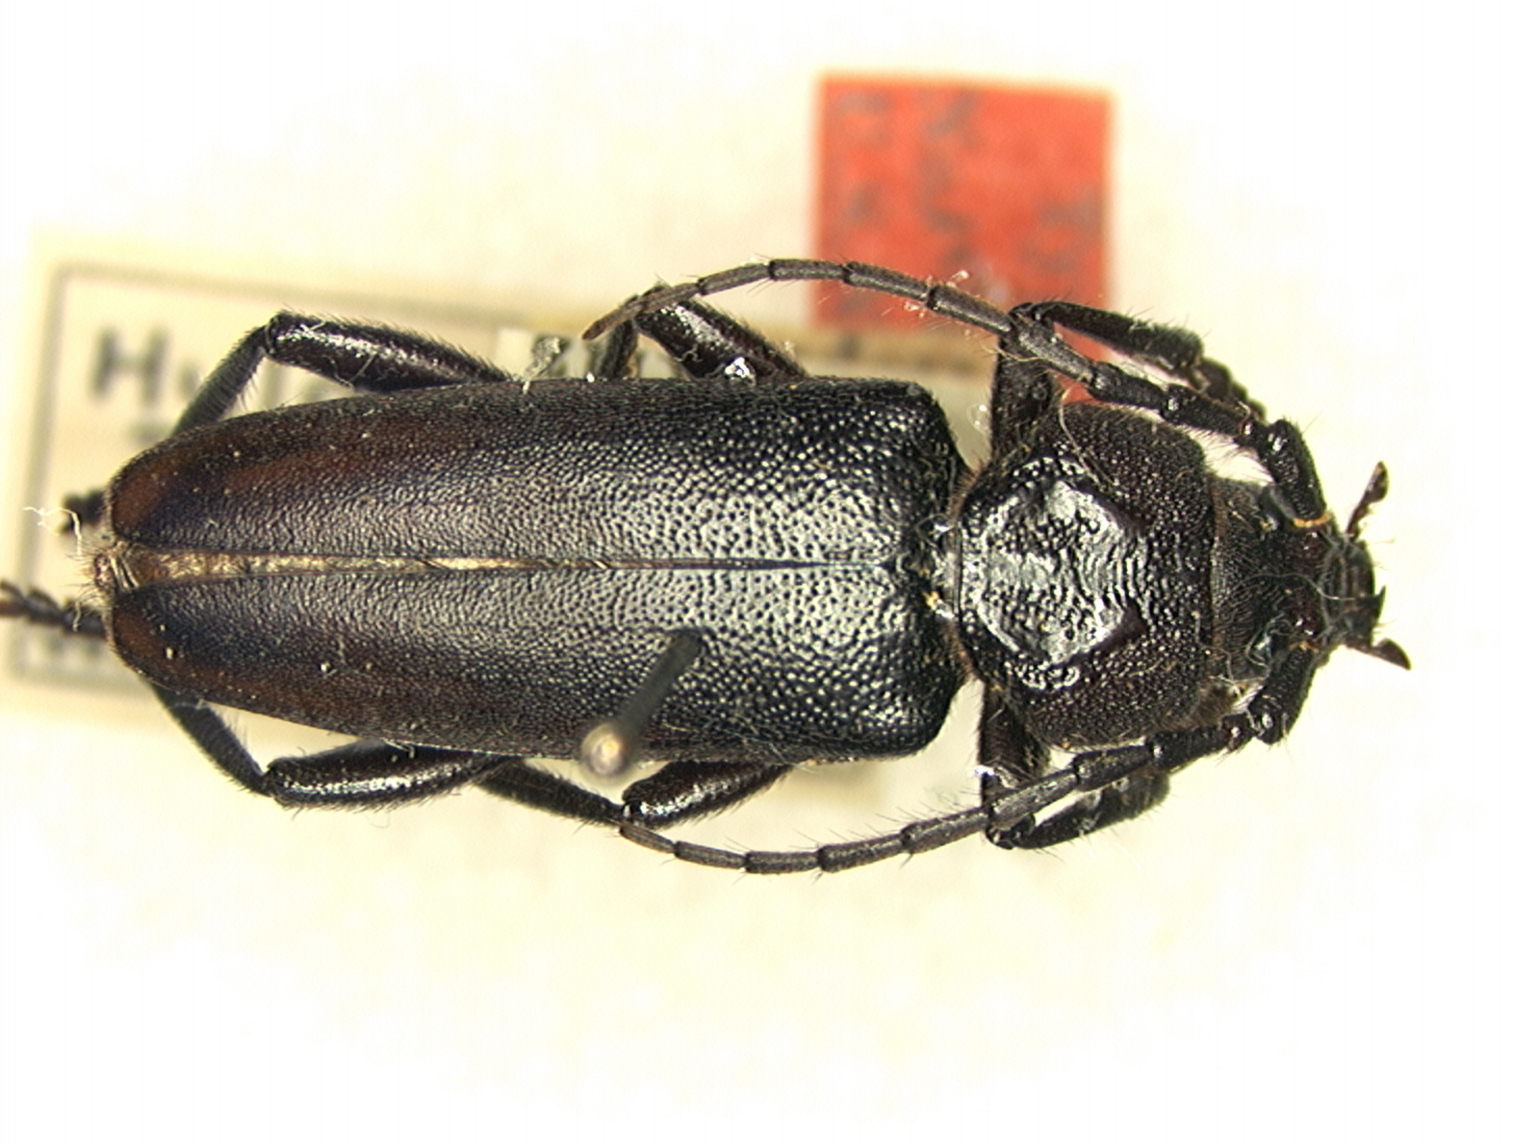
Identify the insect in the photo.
Hylotrupes juniperi (also Semanotus juniperi)
